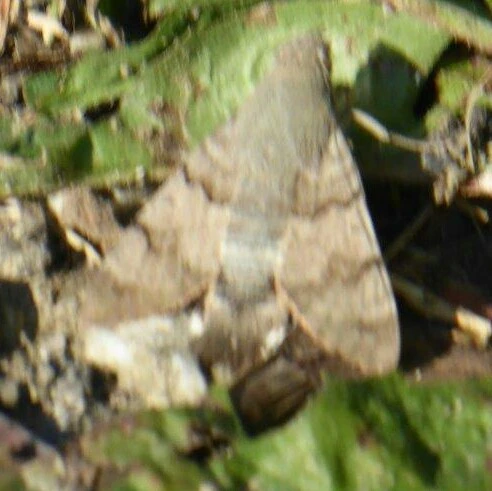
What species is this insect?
Macroglossum stellatarum
